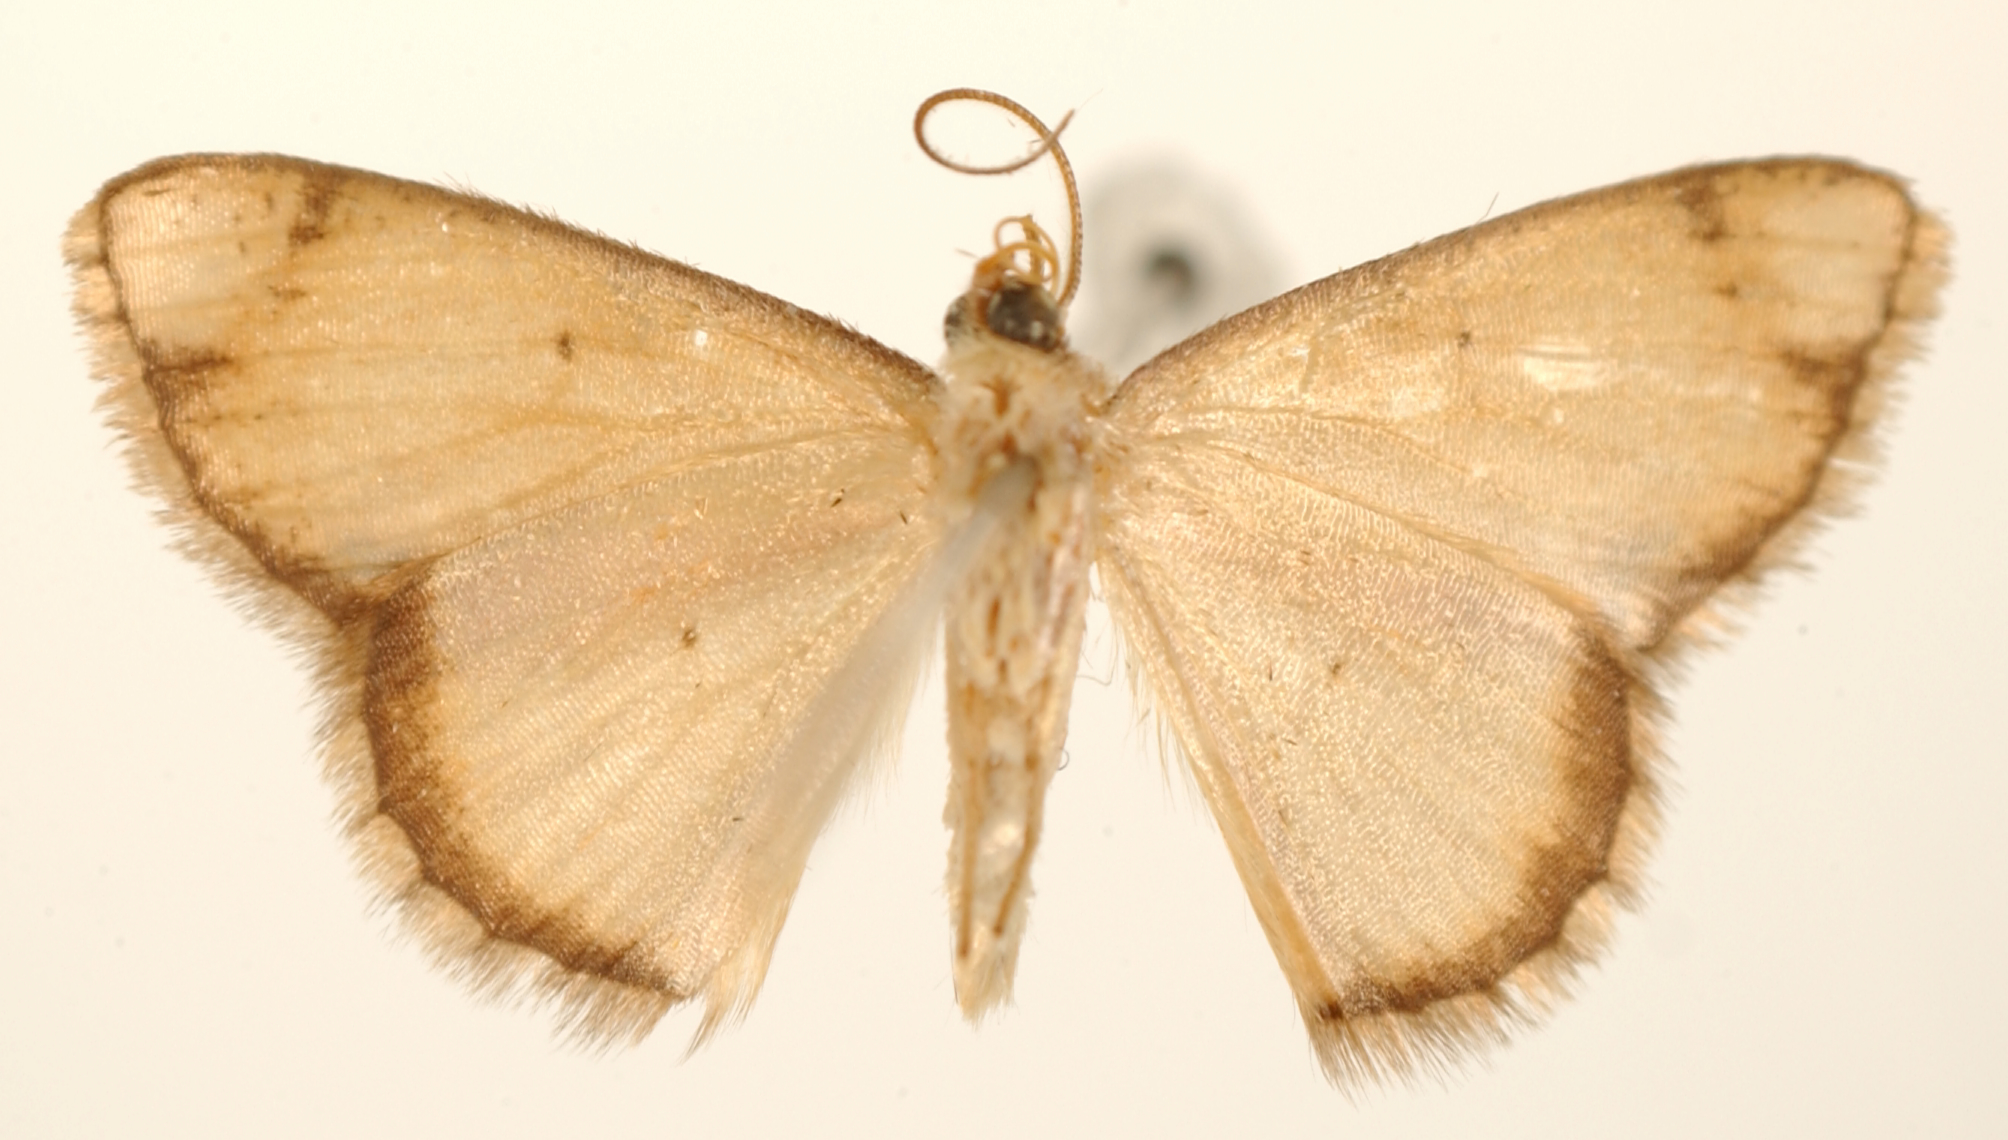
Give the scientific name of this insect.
Haemalea punctilinea
